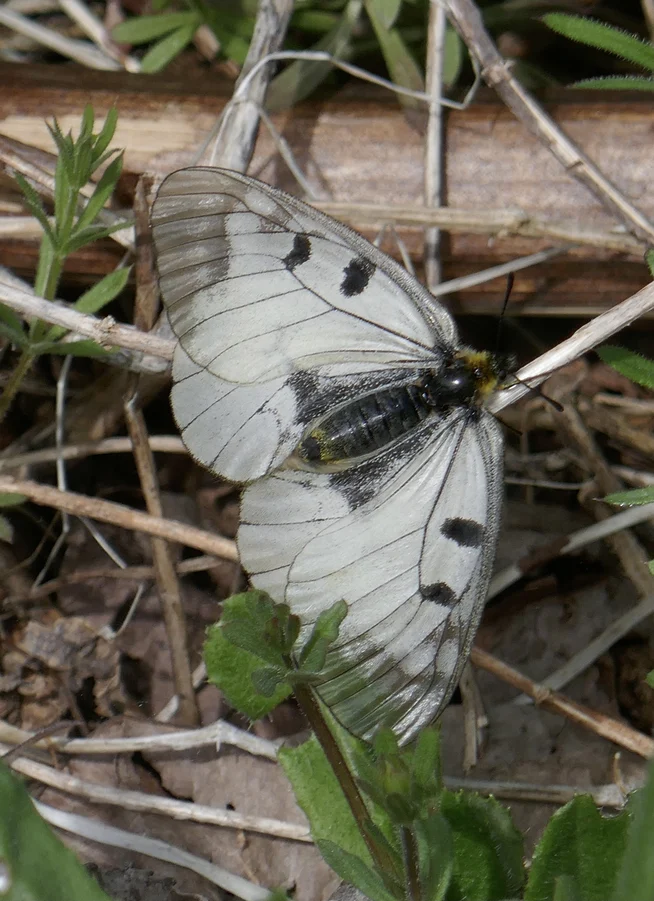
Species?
Parnassius mnemosyne
